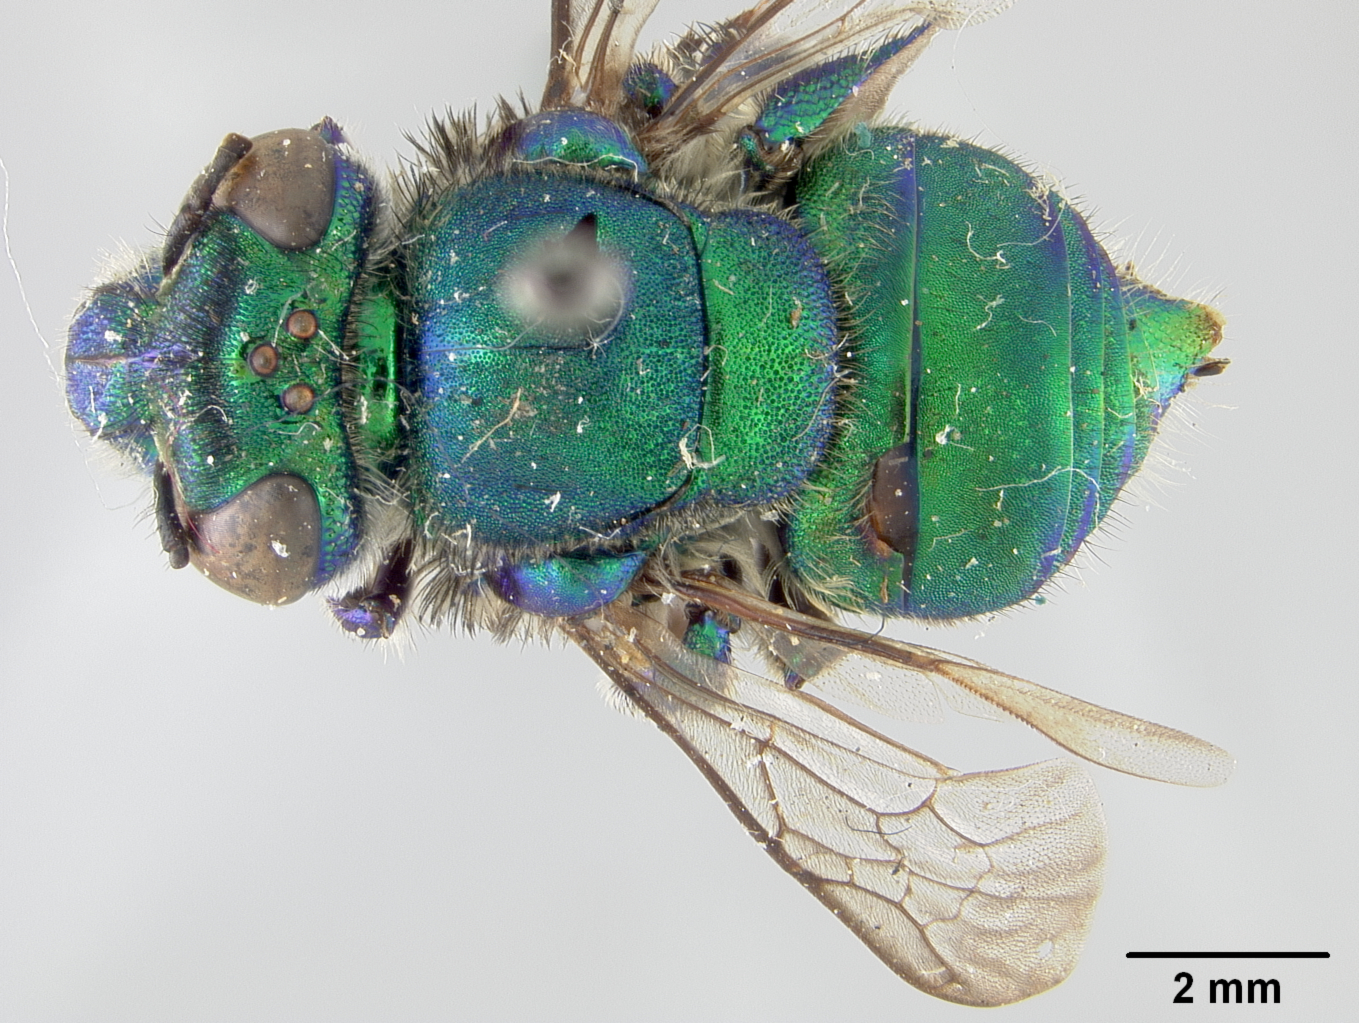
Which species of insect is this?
Euglossa atroveneta
